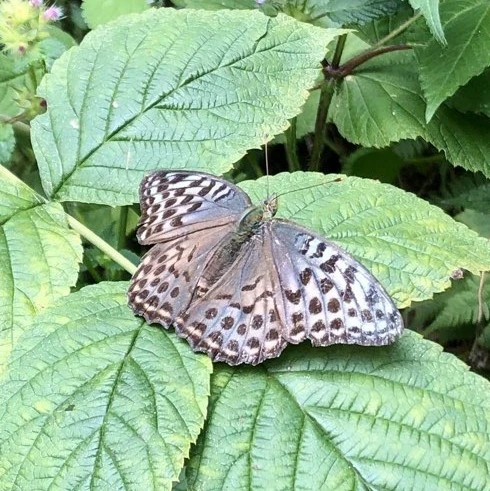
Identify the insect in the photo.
Argynnis paphia
